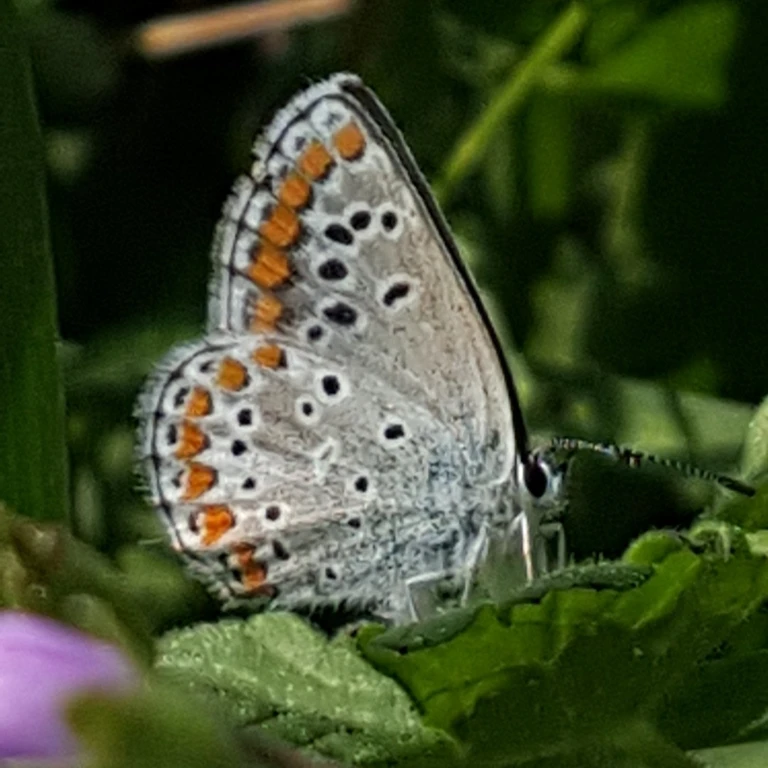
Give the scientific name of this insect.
Aricia agestis/artaxerxes
